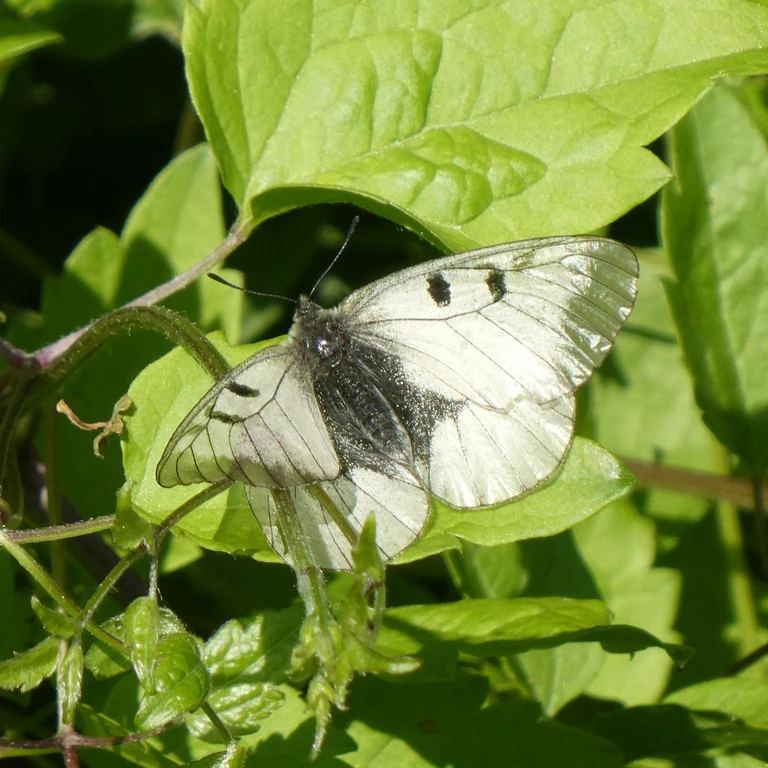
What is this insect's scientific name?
Parnassius mnemosyne
